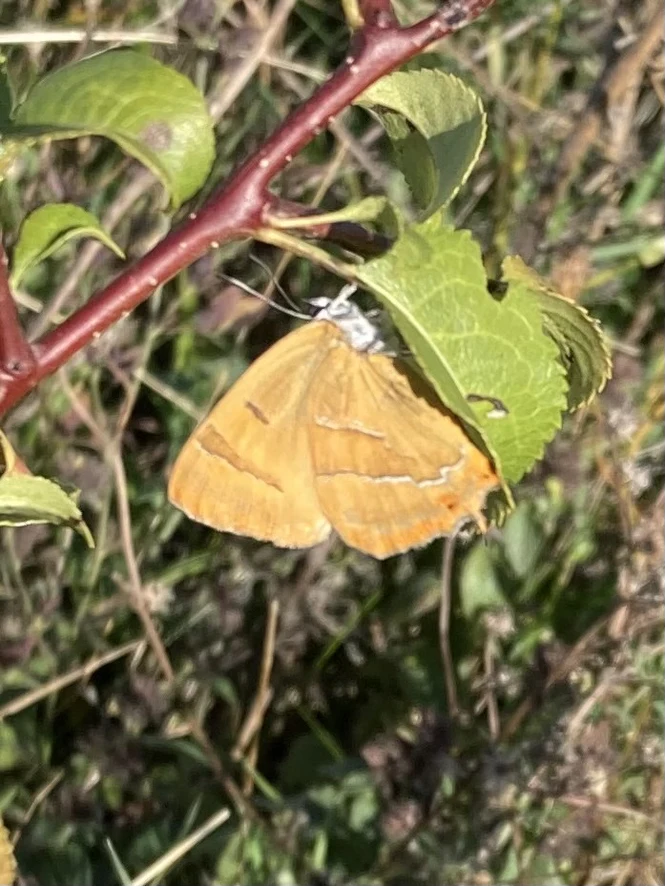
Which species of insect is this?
Thecla betulae
